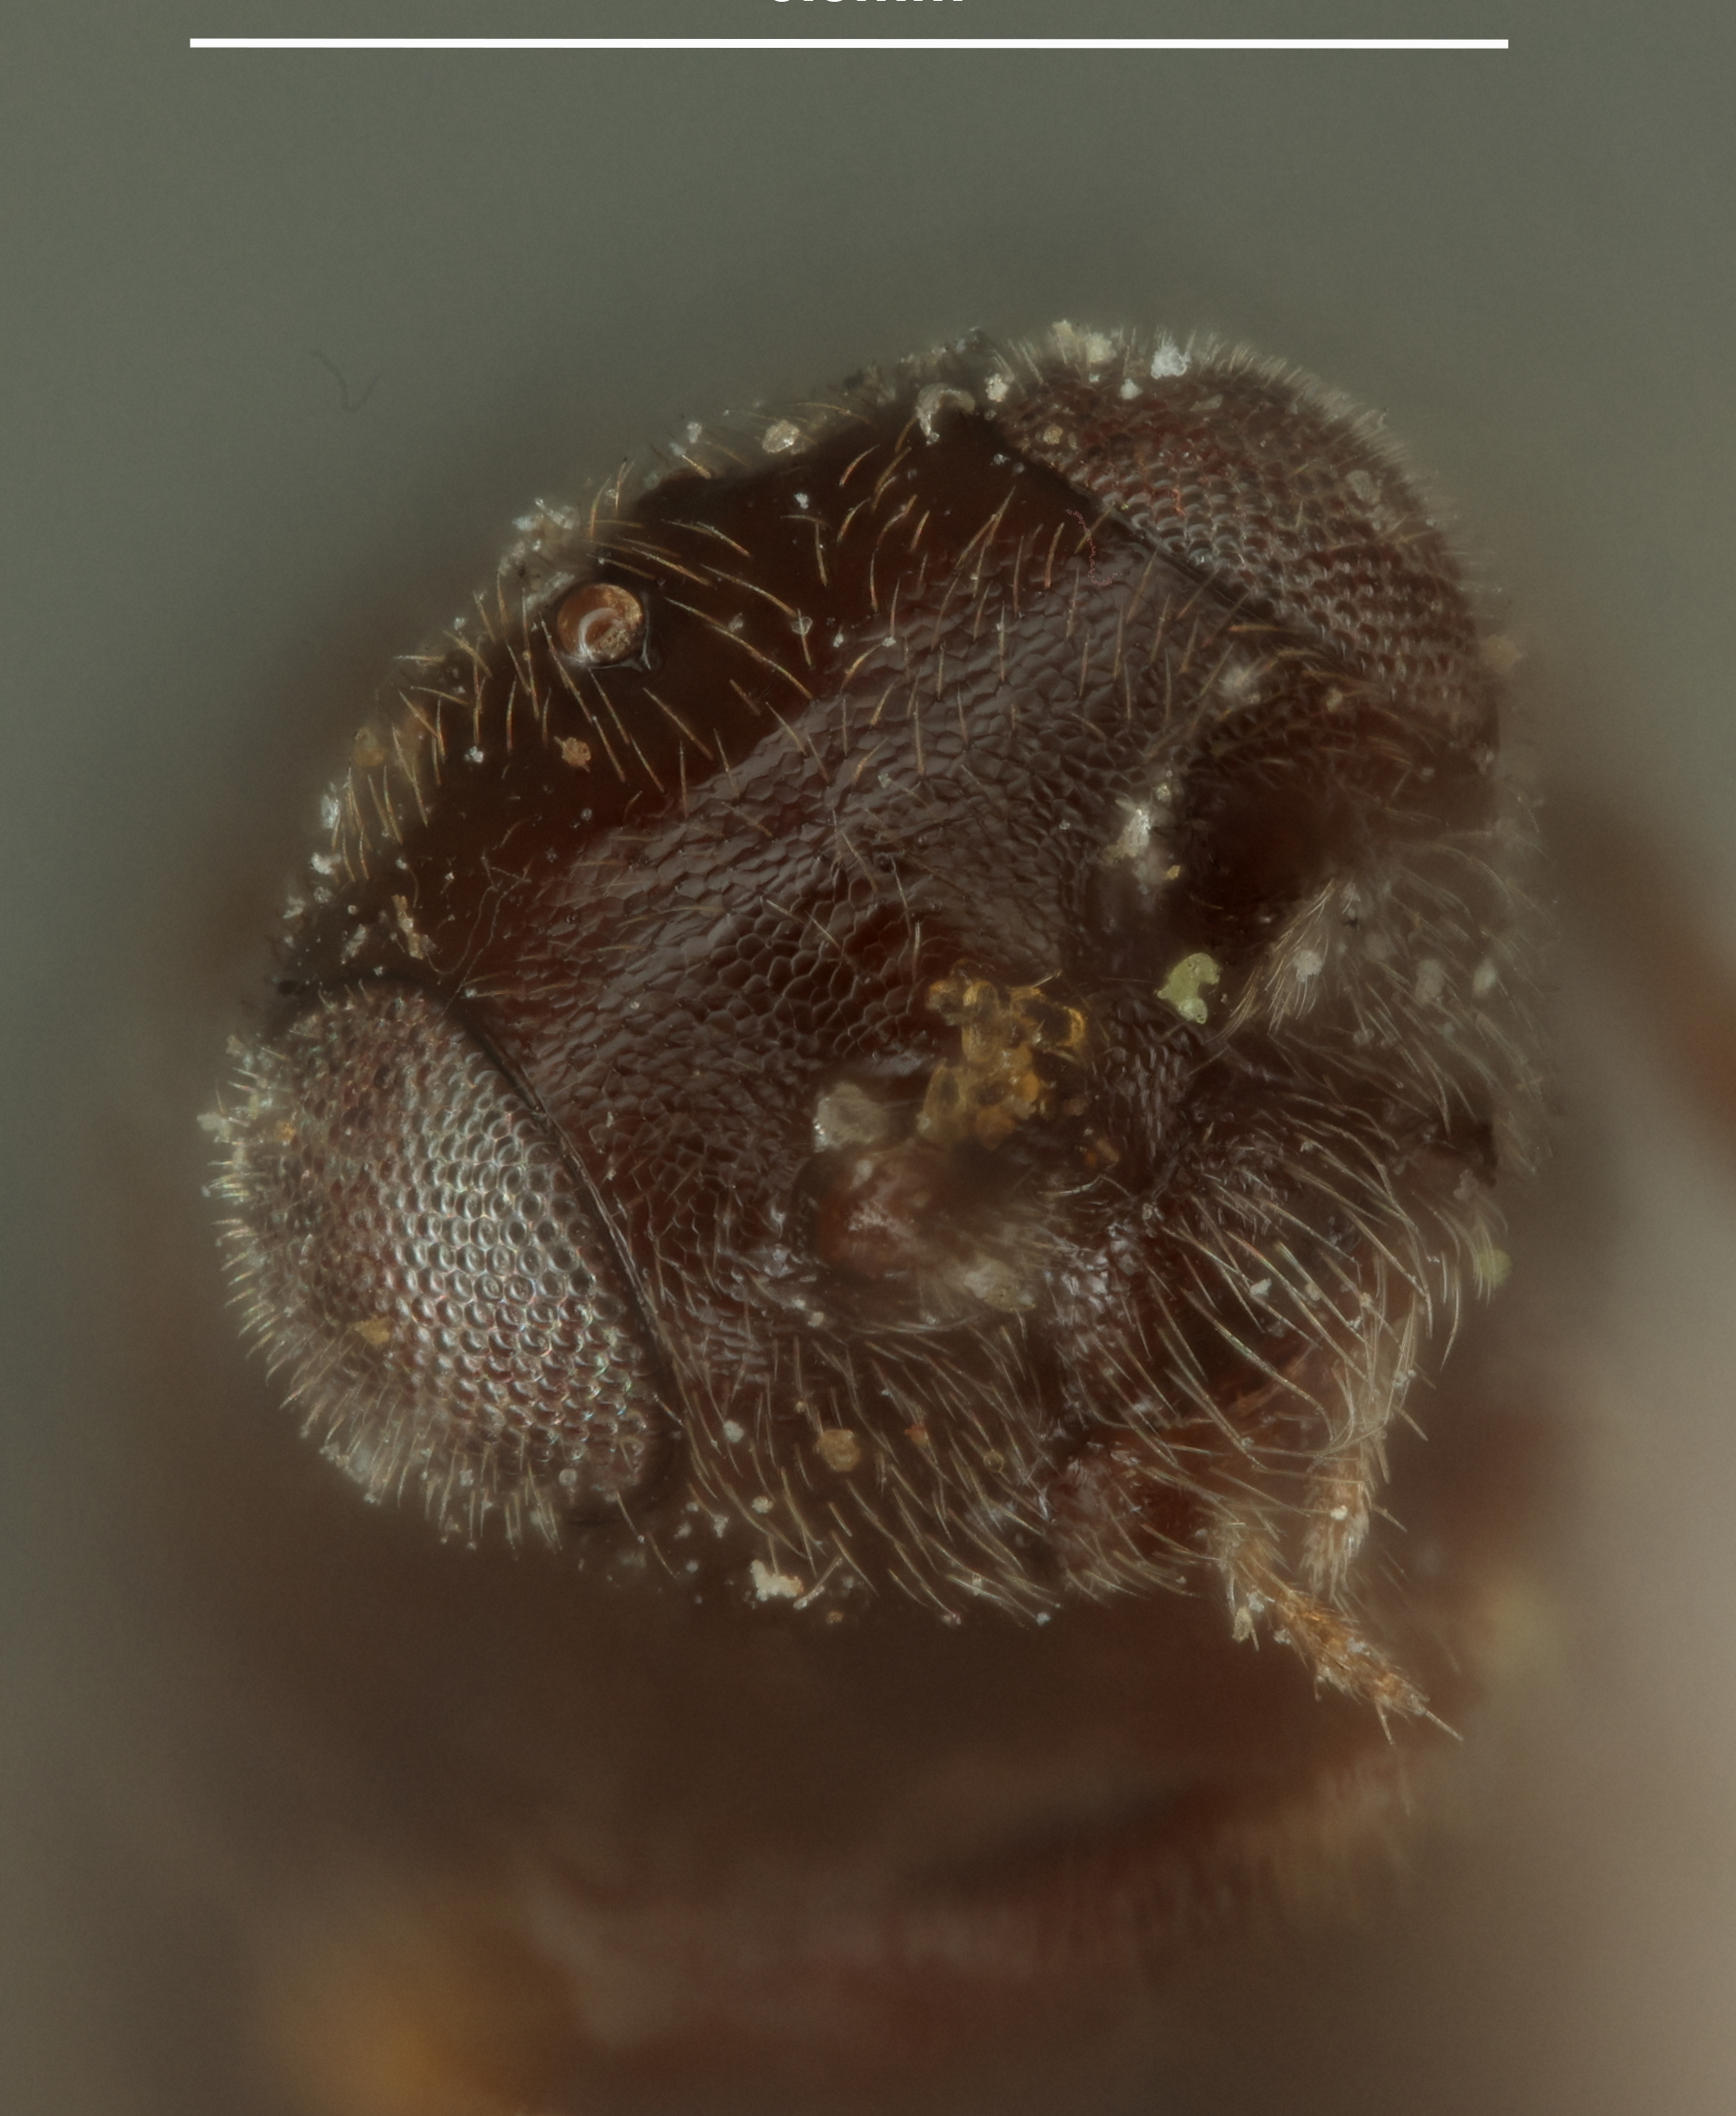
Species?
Lygocerus alaskensis
